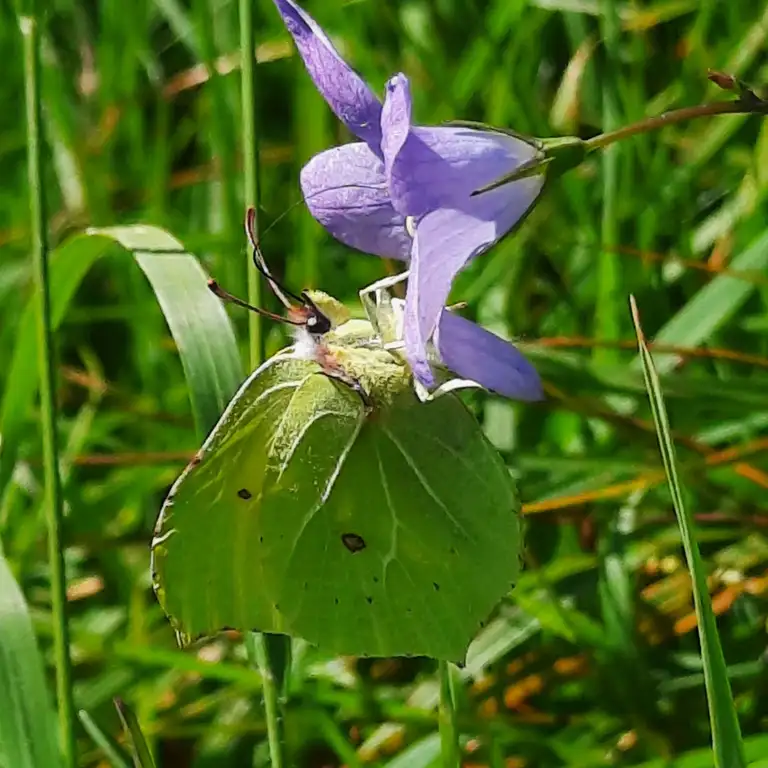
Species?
Gonepteryx rhamni
